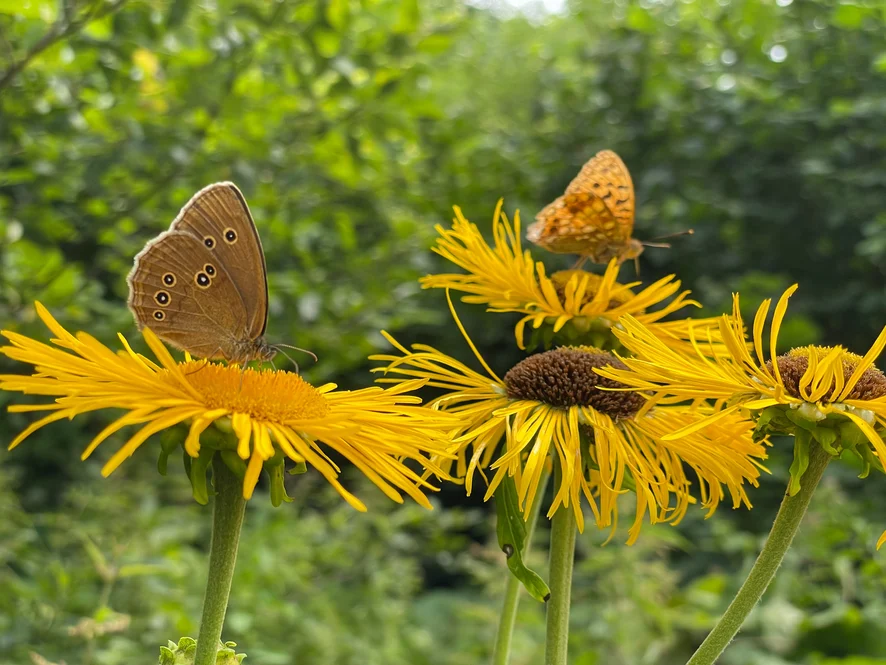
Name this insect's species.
Aphantopus hyperantus
